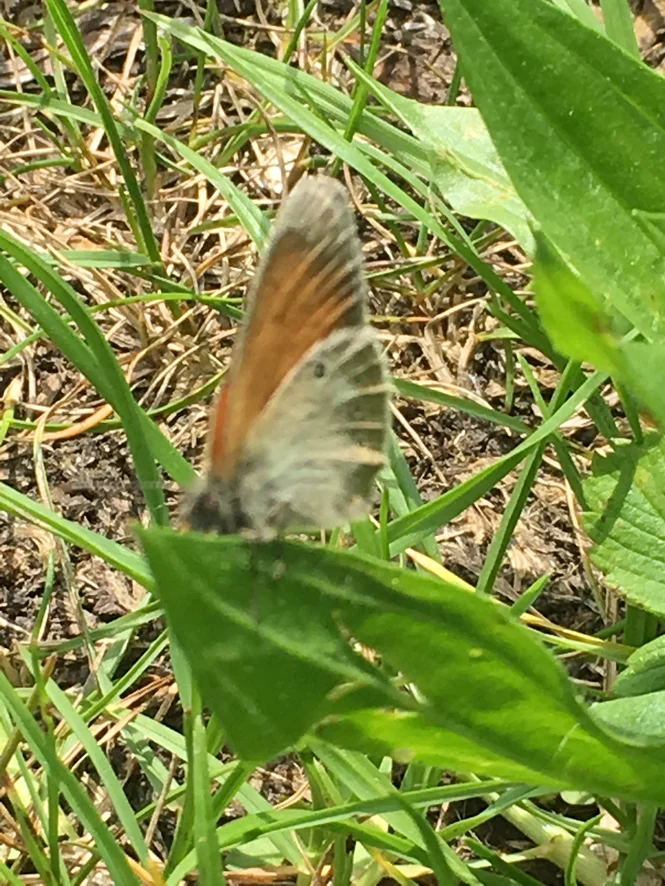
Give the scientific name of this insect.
Coenonympha glycerion (also Coenonympha iphis)
